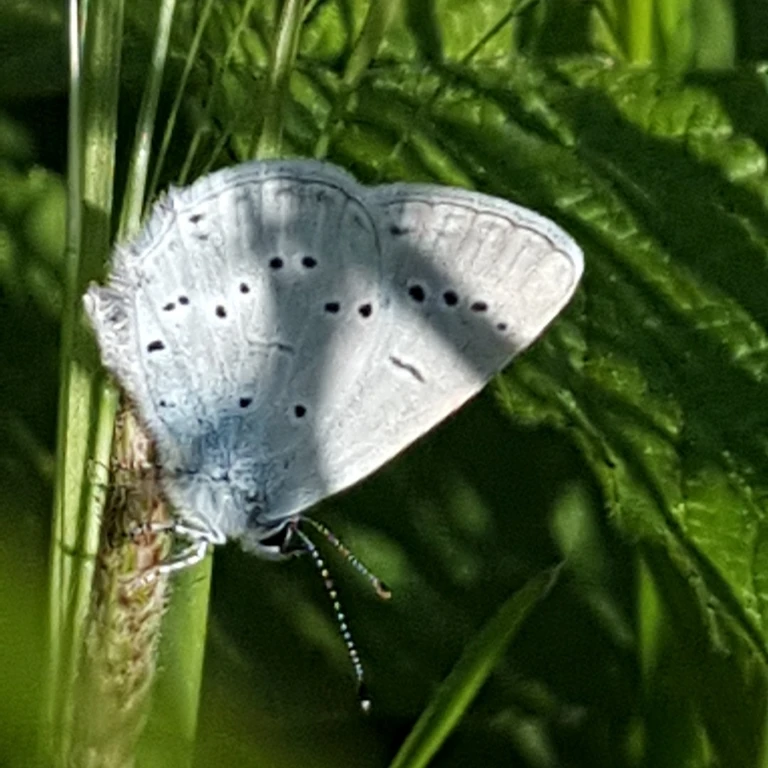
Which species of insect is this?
Cupido decolorata (also Elkalyce decolorata)
